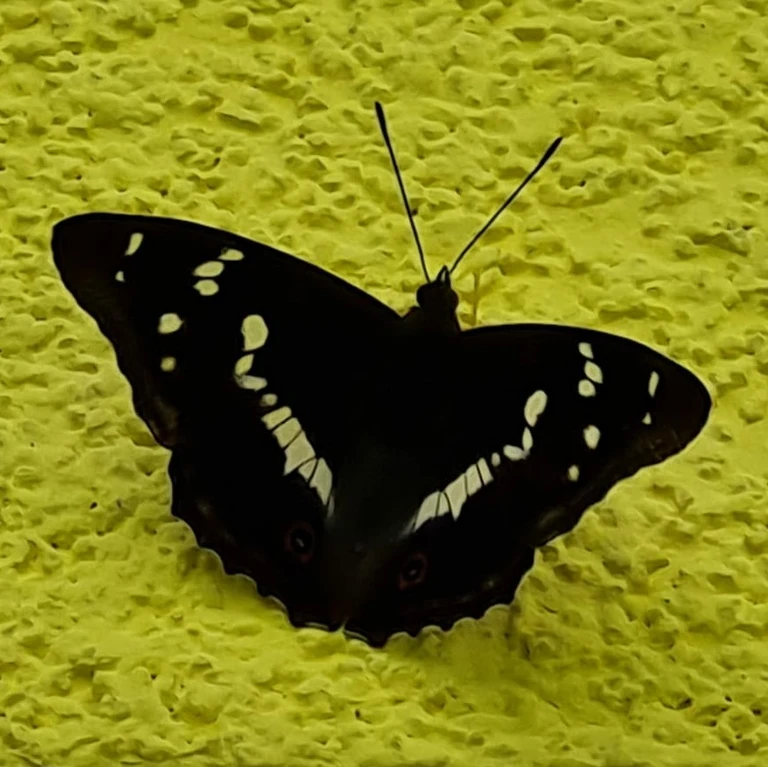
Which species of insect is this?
Apatura iris
